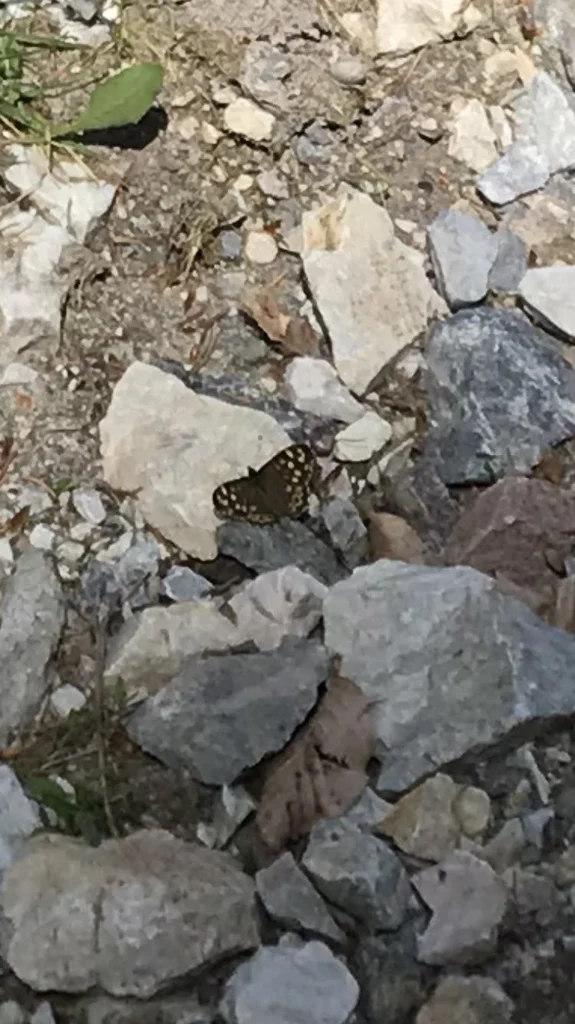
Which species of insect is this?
Pararge aegeria
